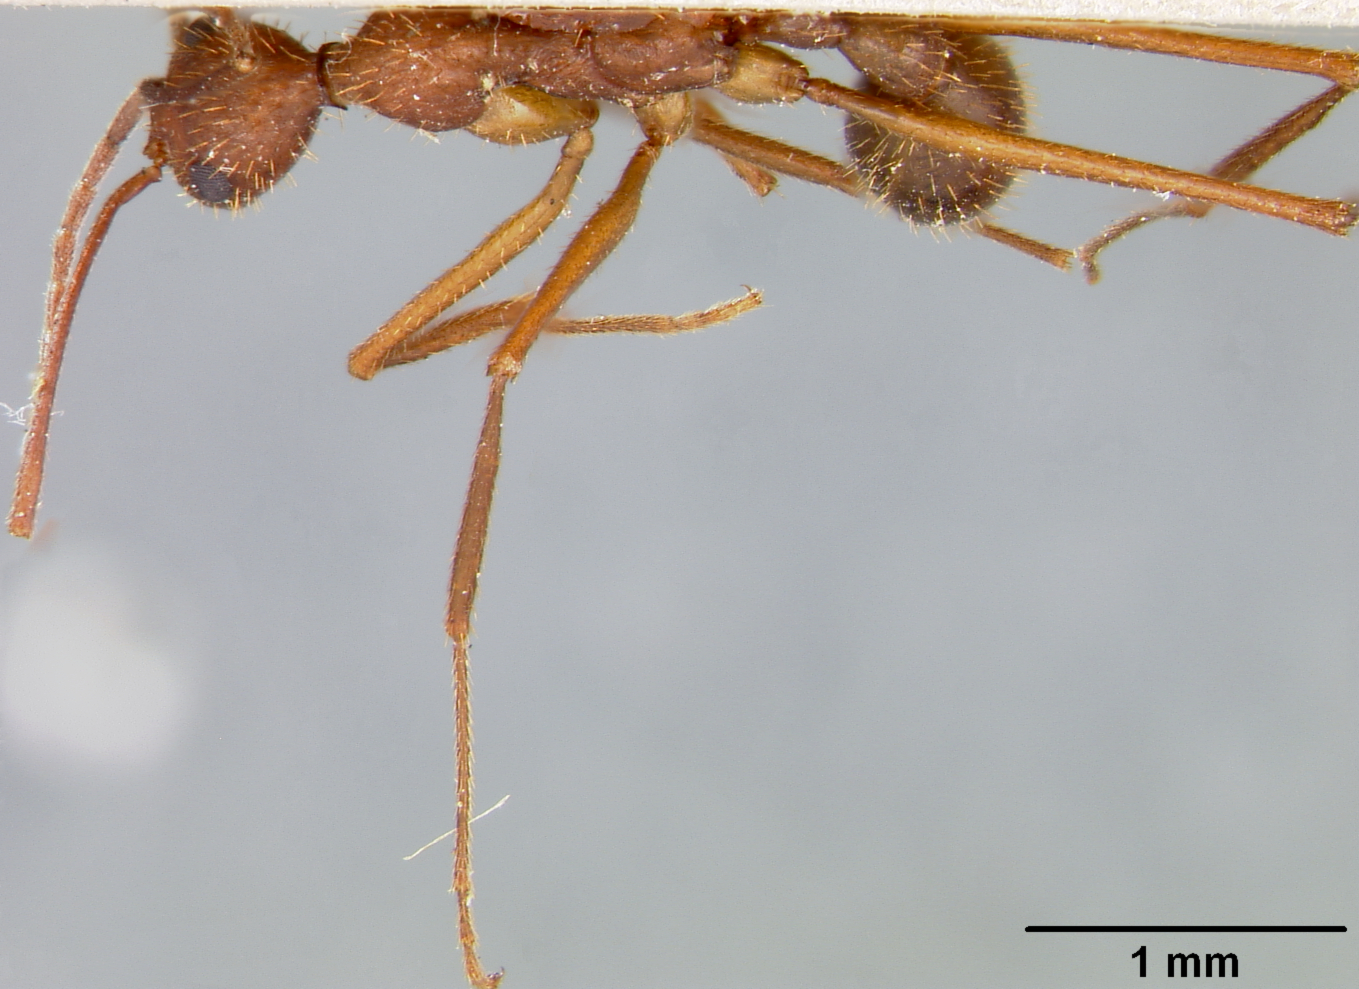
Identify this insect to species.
Aphaenogaster phalangium
